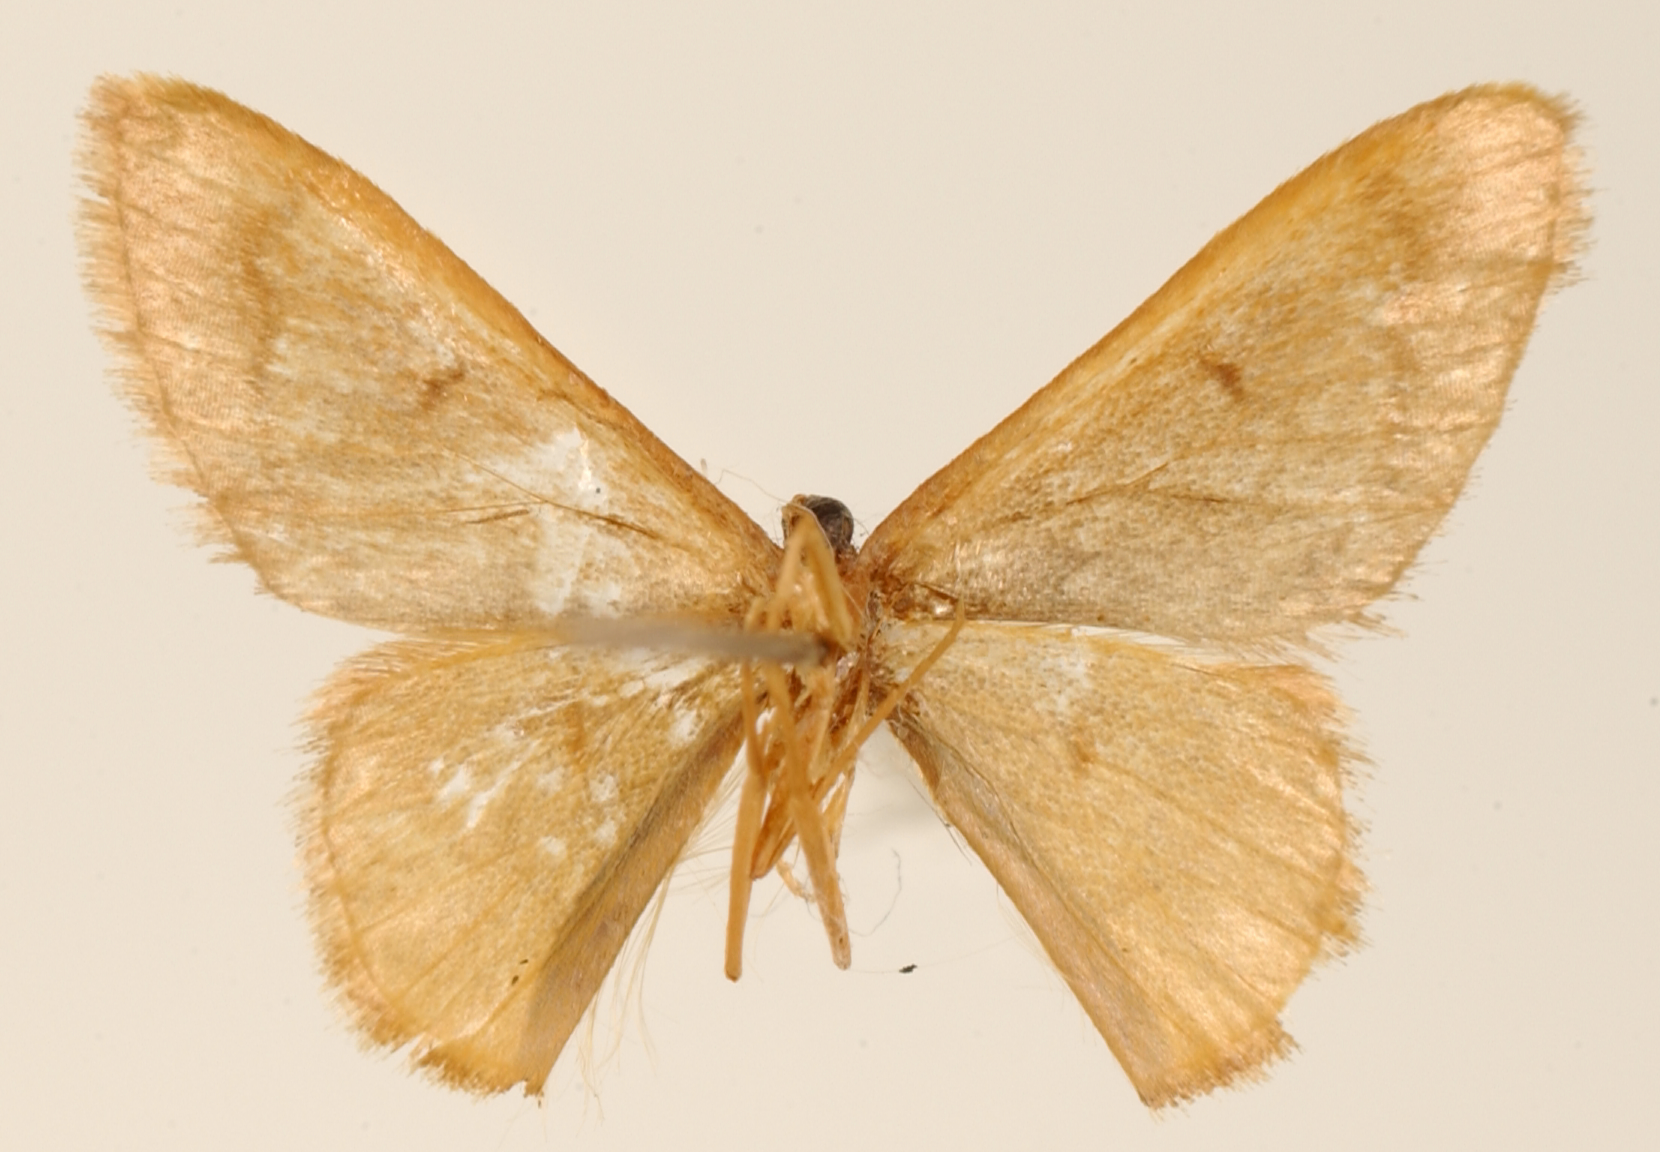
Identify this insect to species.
Sterrha scholaea
